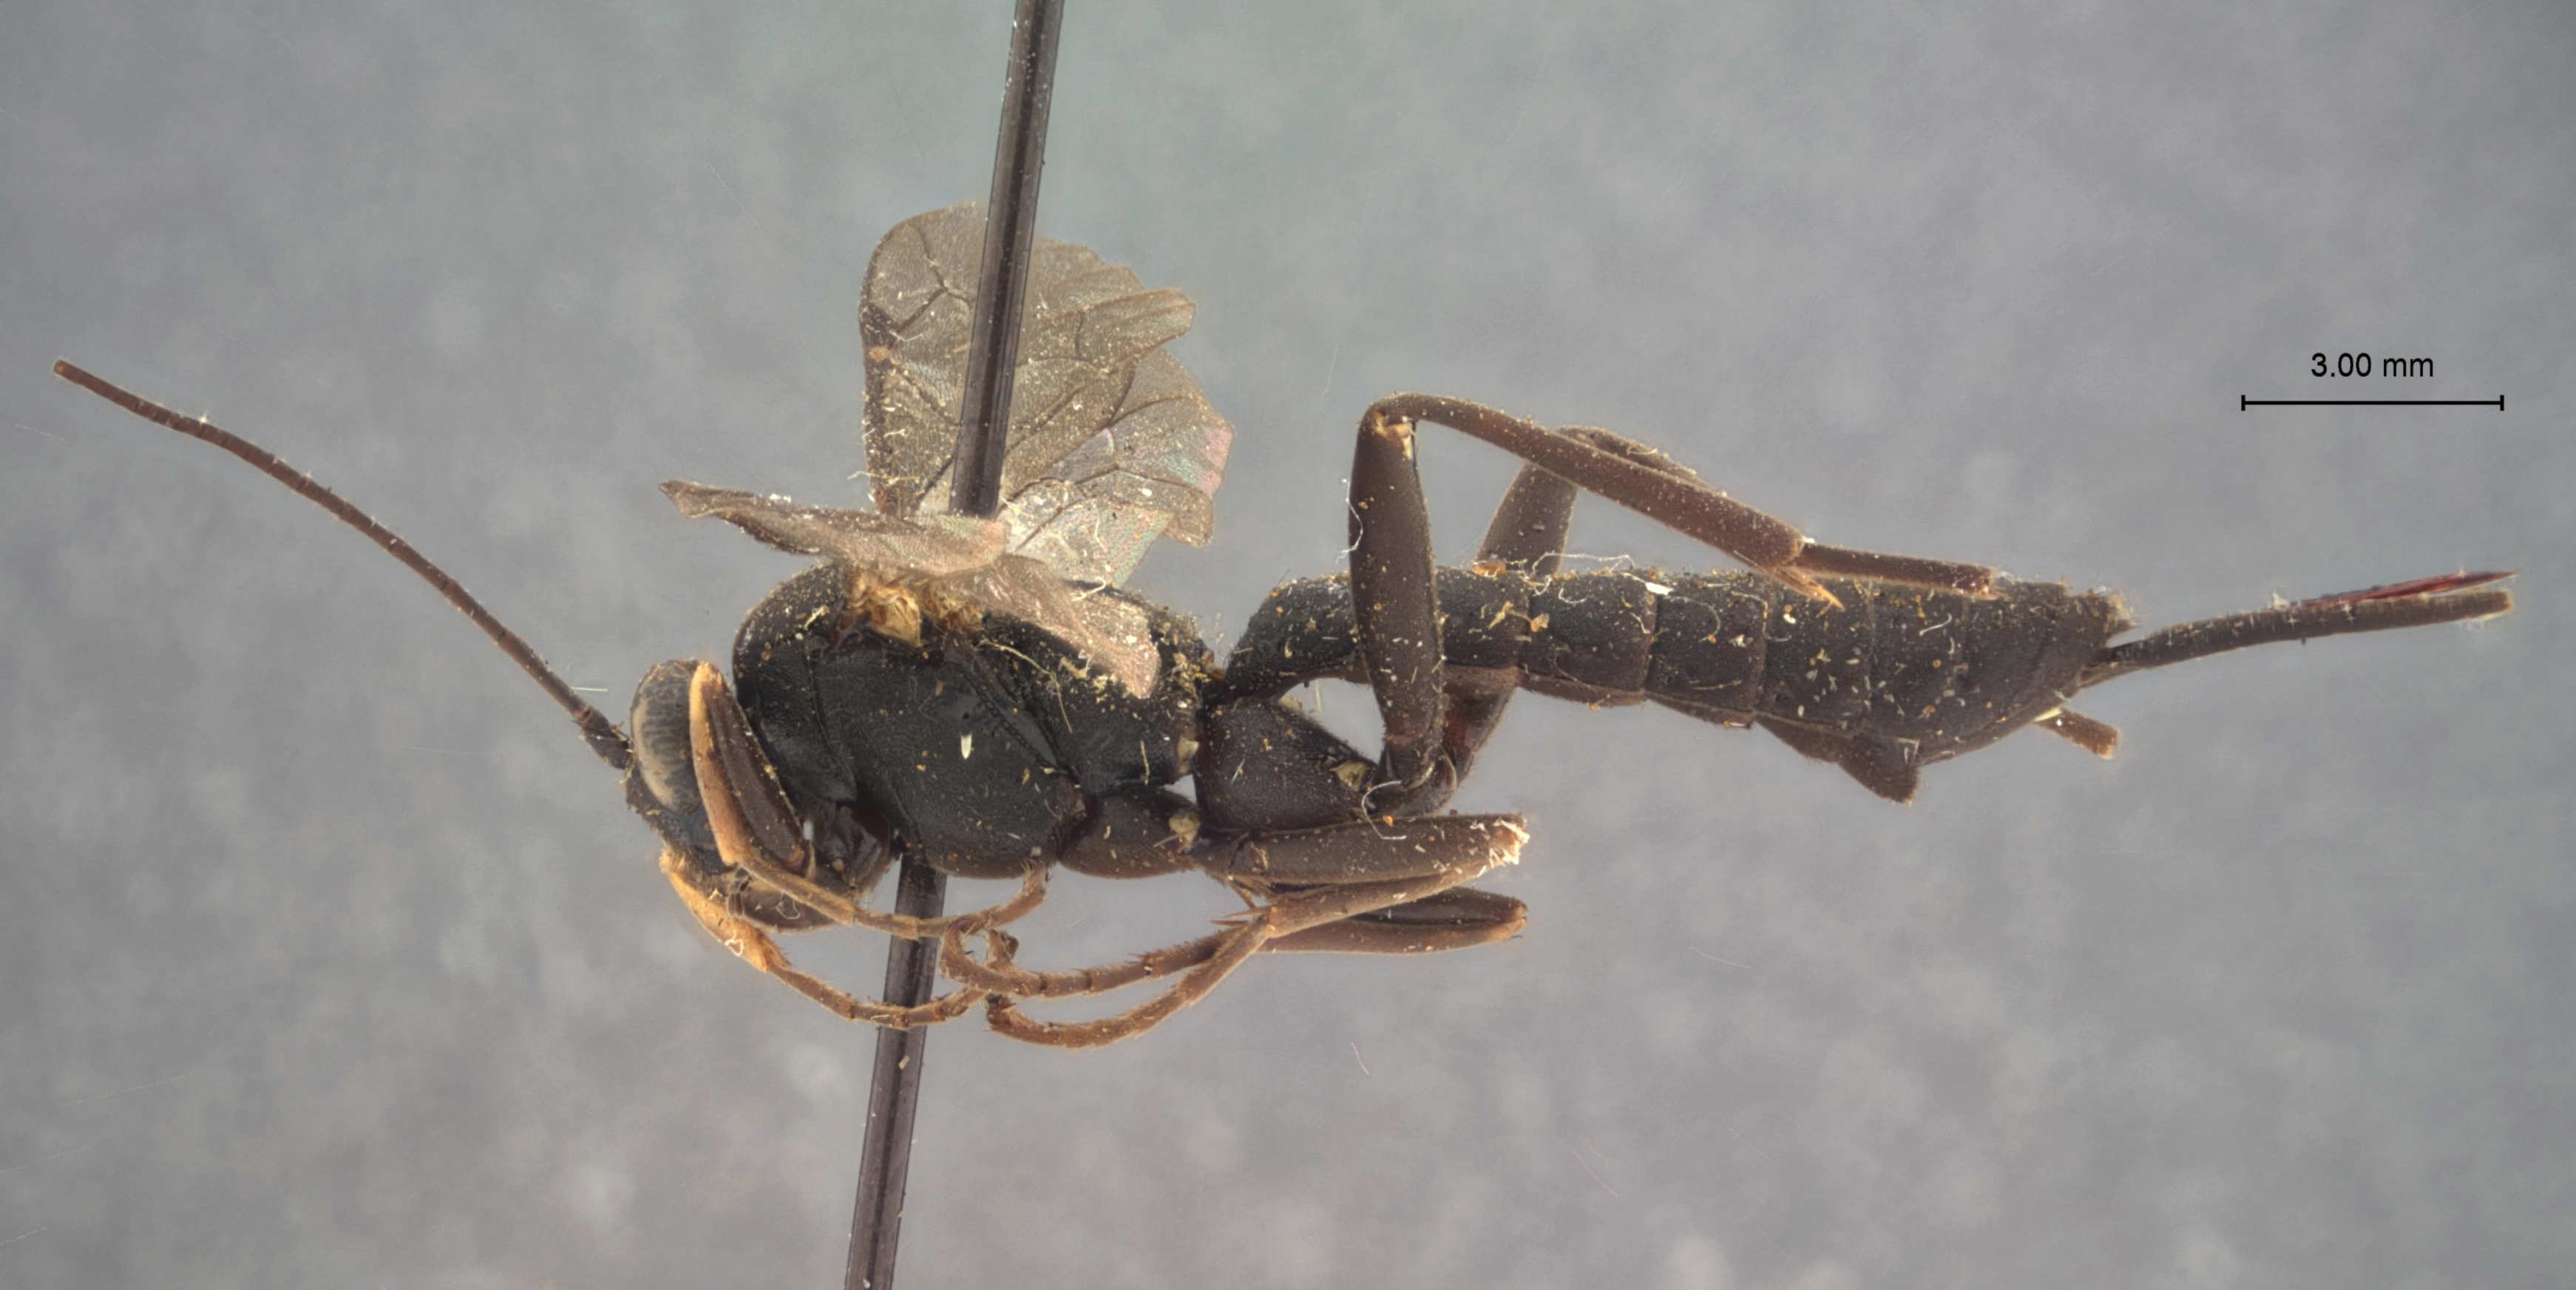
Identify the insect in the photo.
Pimpla parnarae
